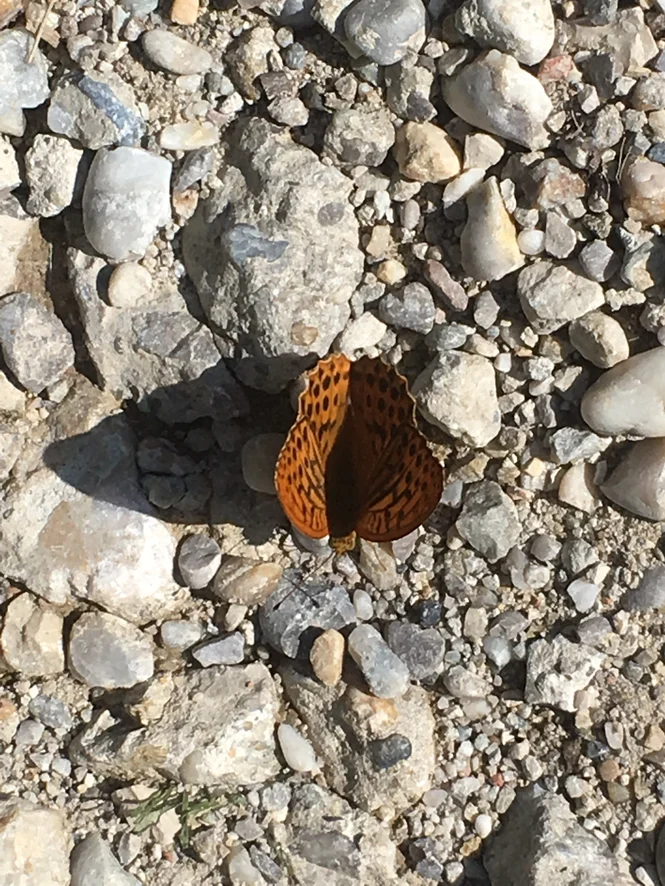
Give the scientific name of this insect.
Argynnis paphia
